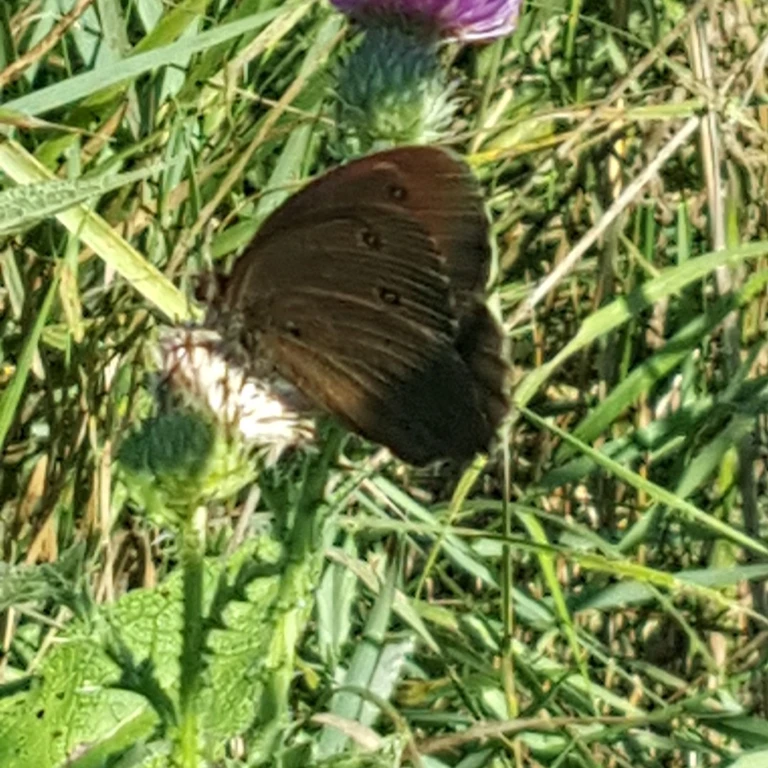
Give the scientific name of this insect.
Minois dryas
